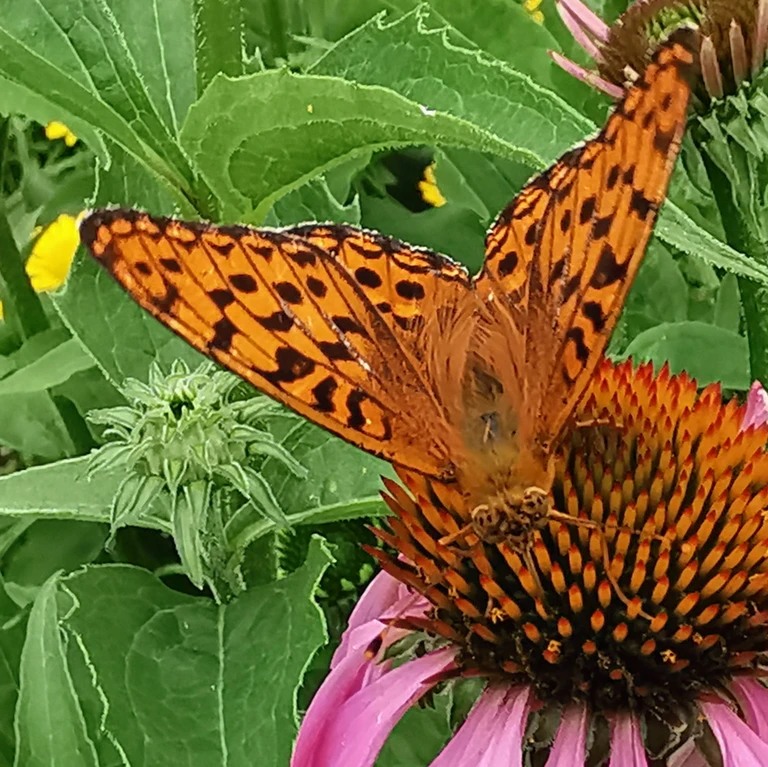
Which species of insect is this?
Fabriciana adippe
